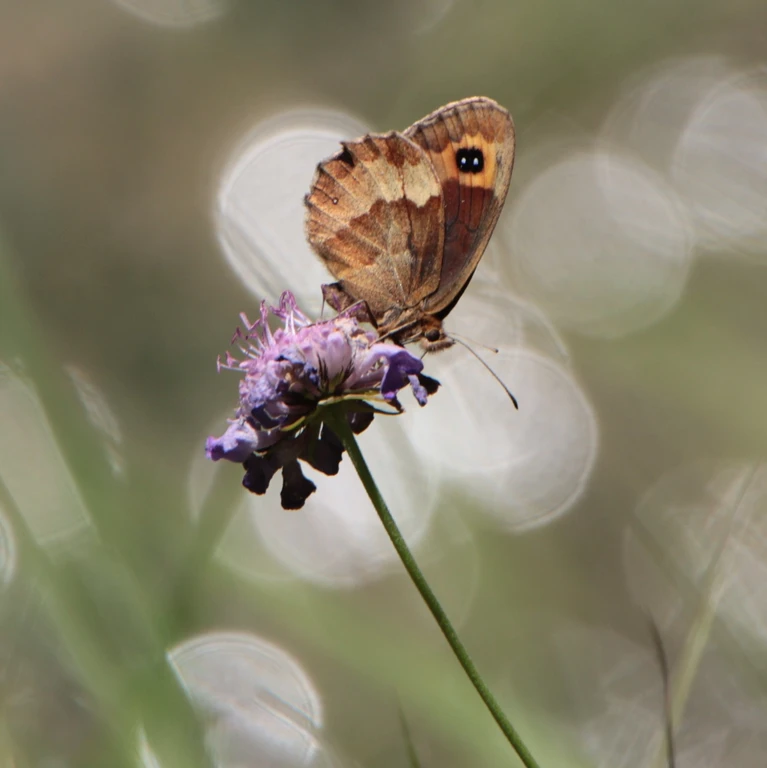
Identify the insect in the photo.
Erebia aethiops
